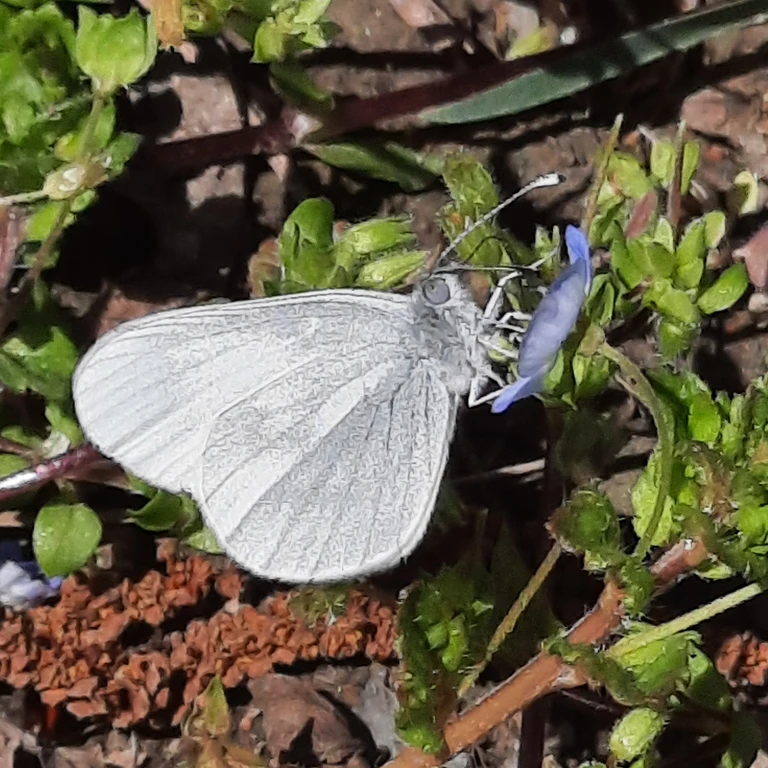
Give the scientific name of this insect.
Leptidea sinapis/juvernica
